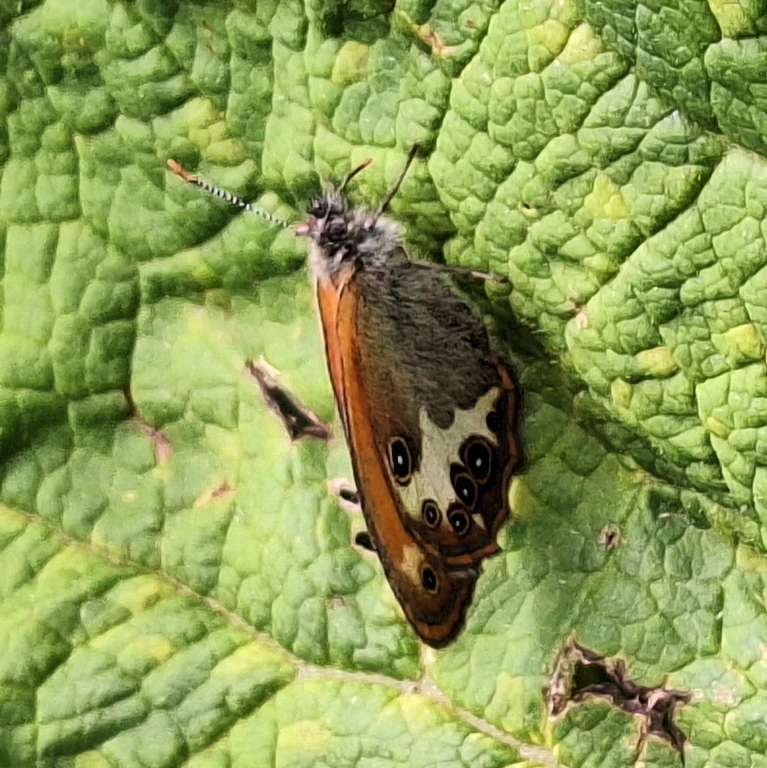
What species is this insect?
Coenonympha arcania
